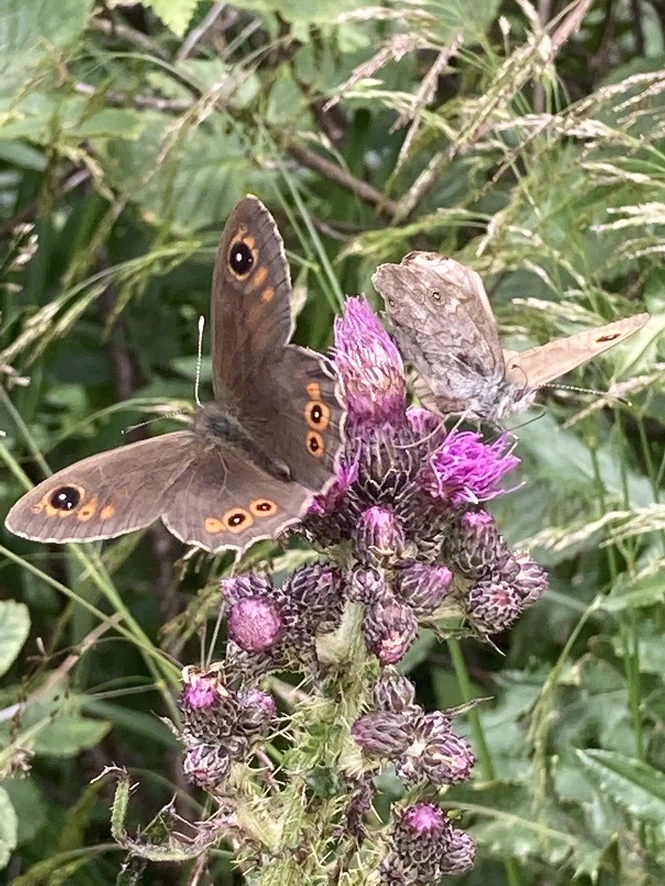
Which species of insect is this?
Lasiommata maera (also Pararge maera)
